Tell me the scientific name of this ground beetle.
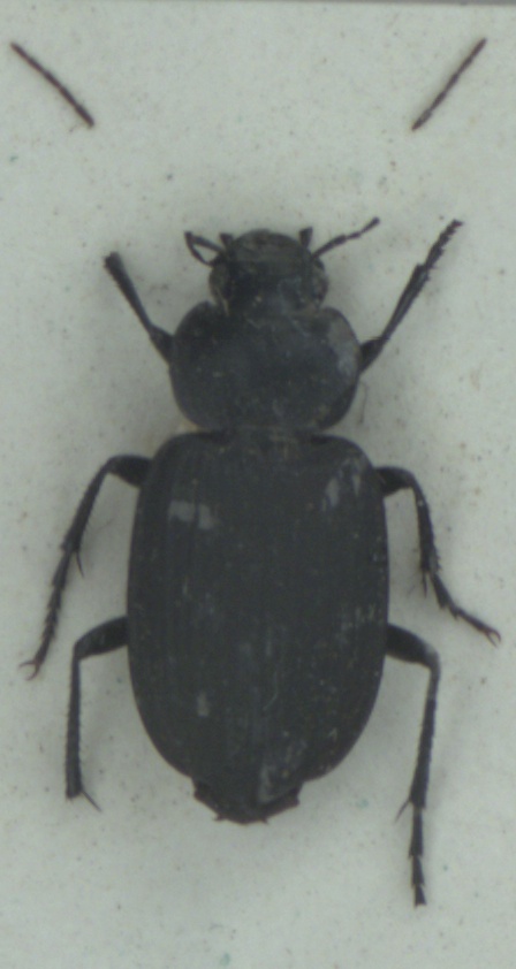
Licinus punctatulus
